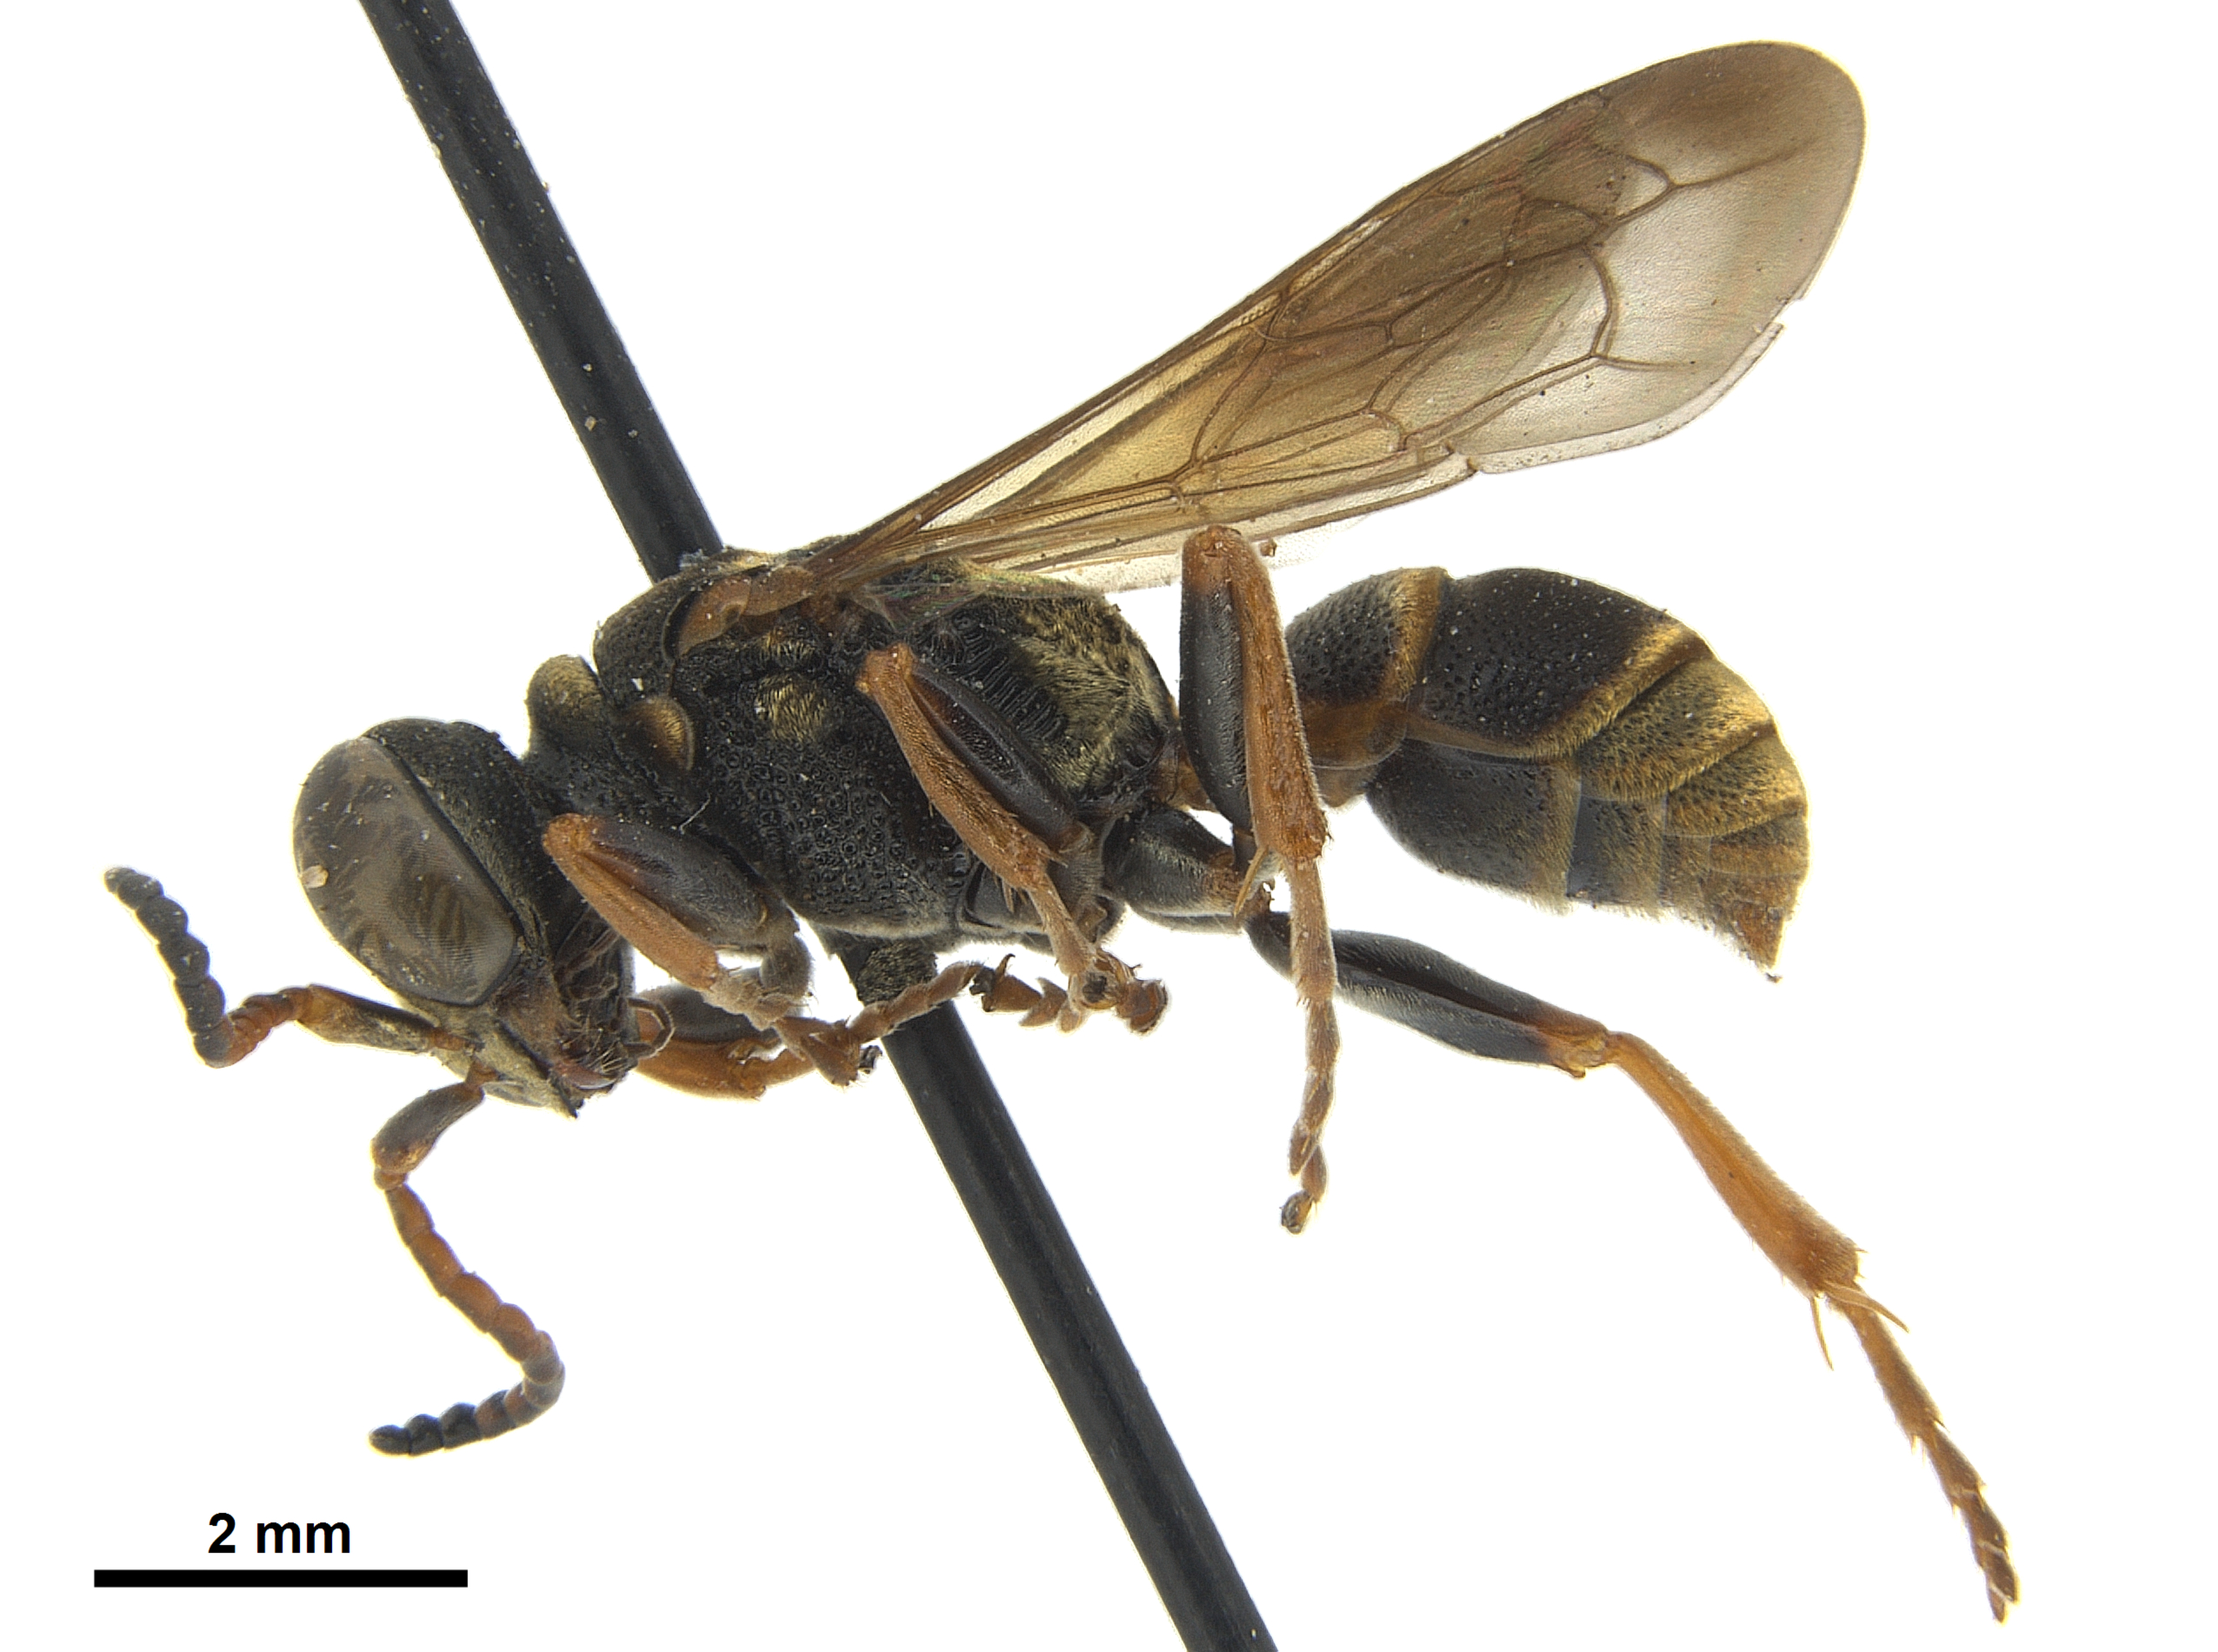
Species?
Sphodrotes nemoralis
